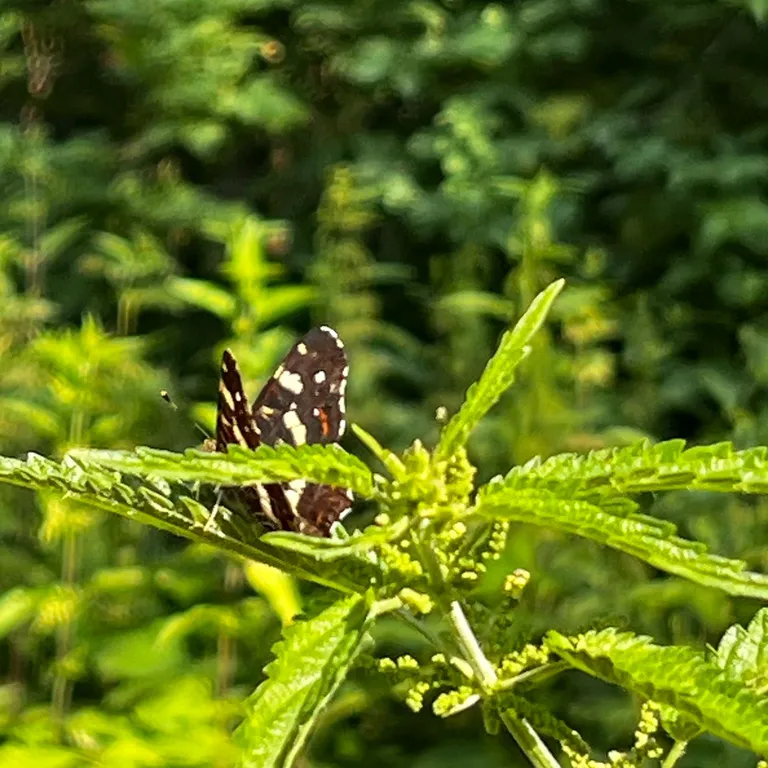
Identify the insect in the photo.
Araschnia levana
